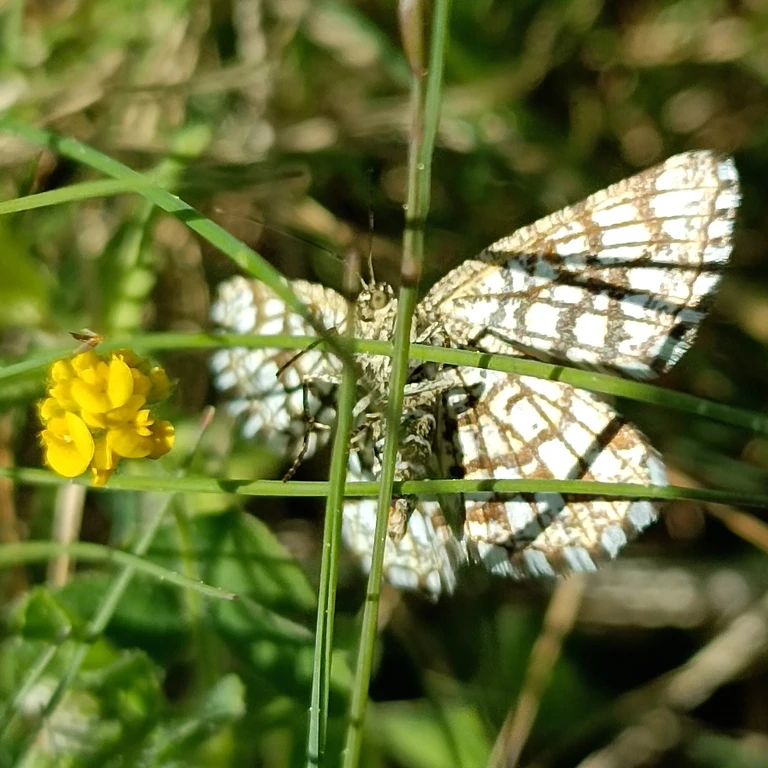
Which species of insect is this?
Chiasmia clathrata
